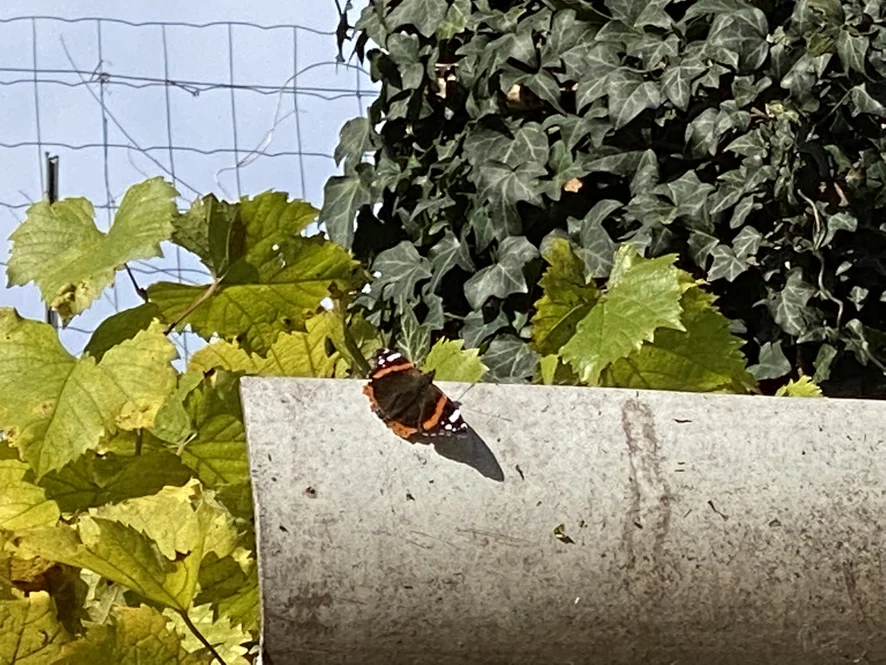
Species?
Vanessa atalanta
